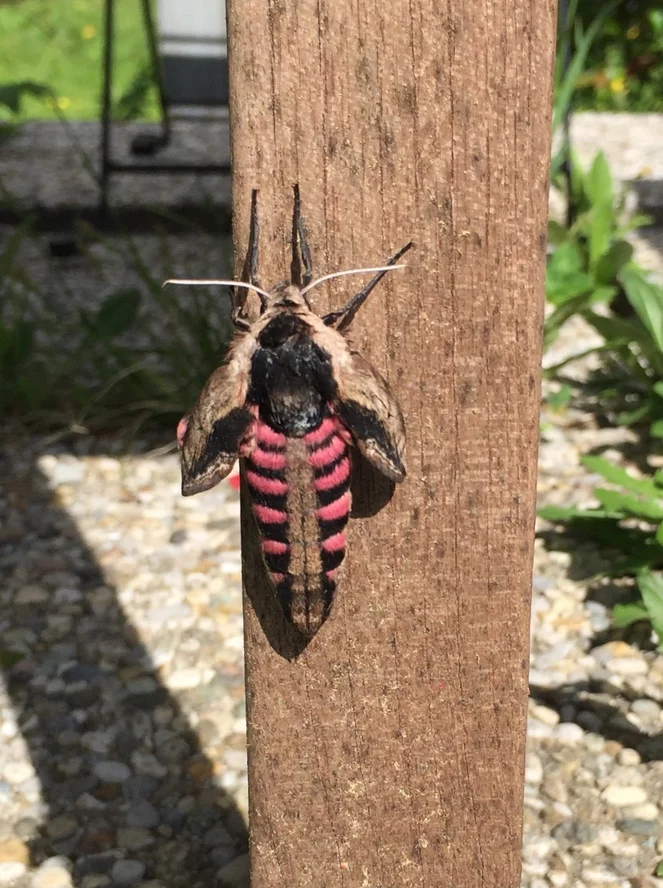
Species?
Sphinx ligustri
